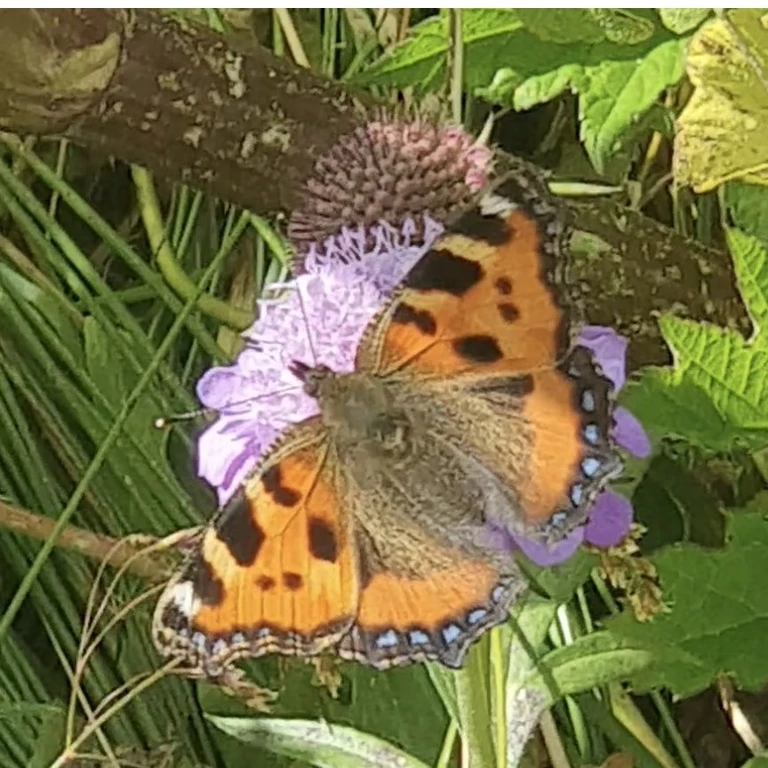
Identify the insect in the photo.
Aglais urticae
